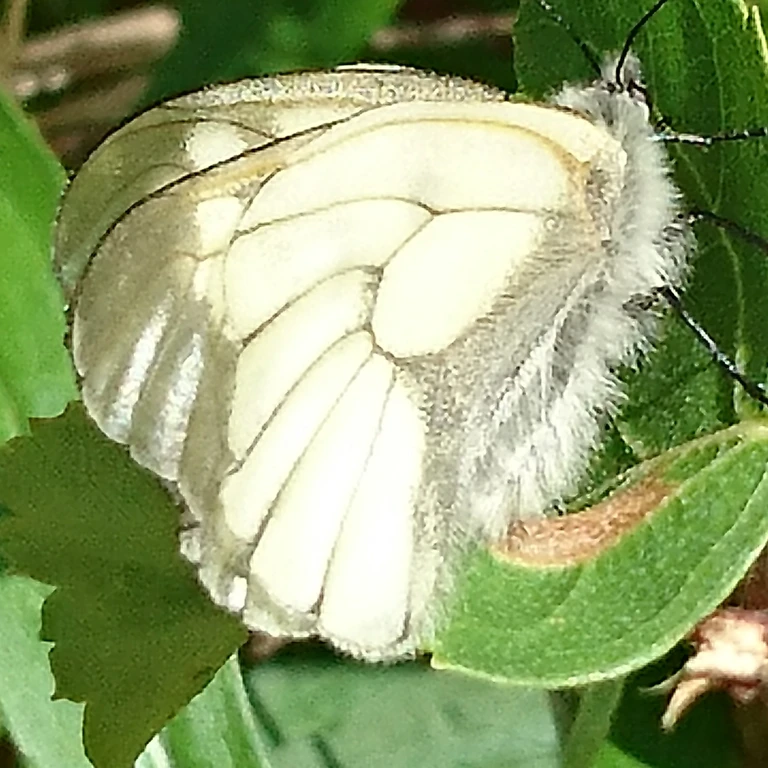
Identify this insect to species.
Parnassius mnemosyne
